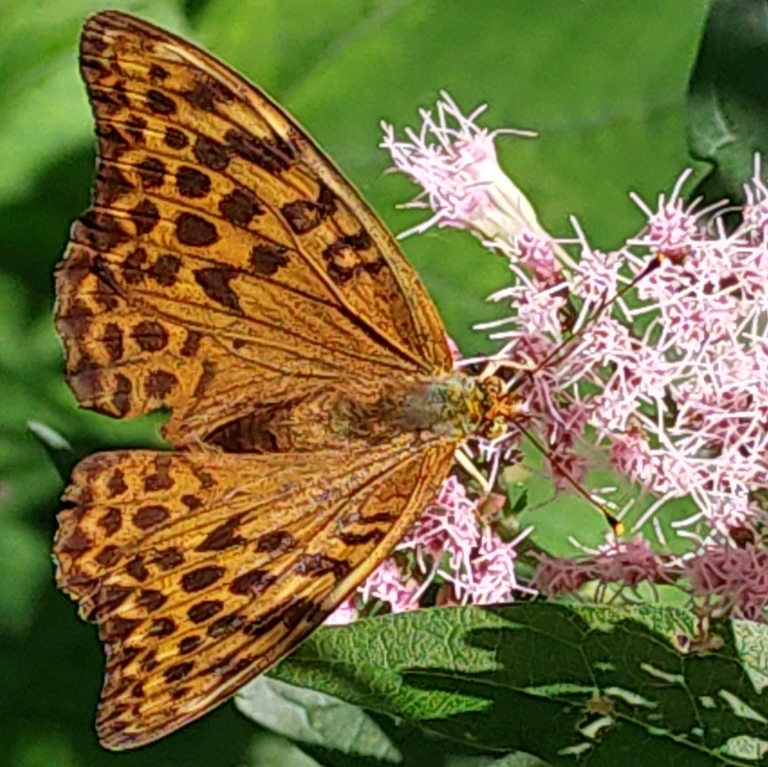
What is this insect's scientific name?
Argynnis paphia
